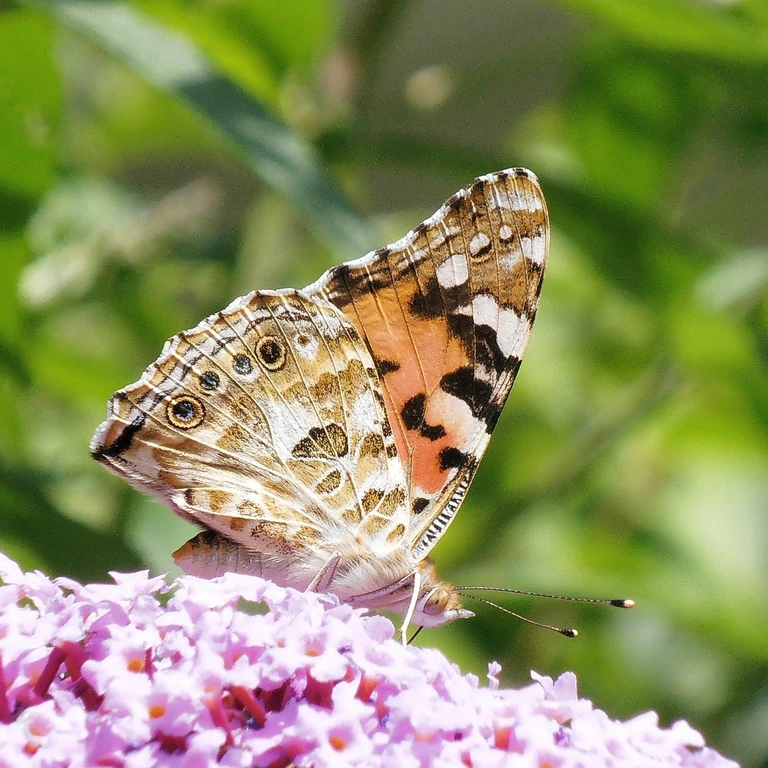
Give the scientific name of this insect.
Vanessa cardui
